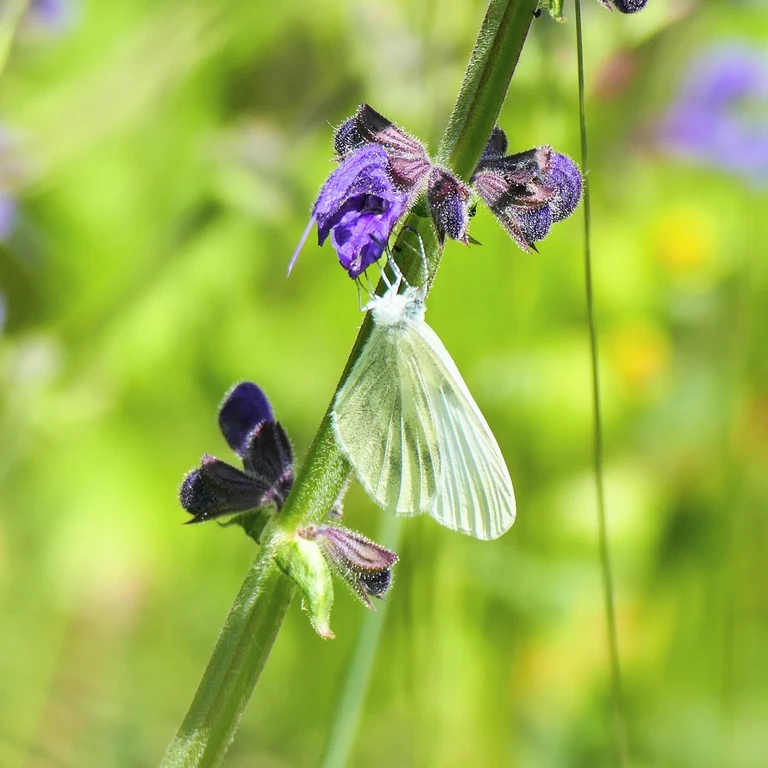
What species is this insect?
Leptidea sinapis/juvernica
